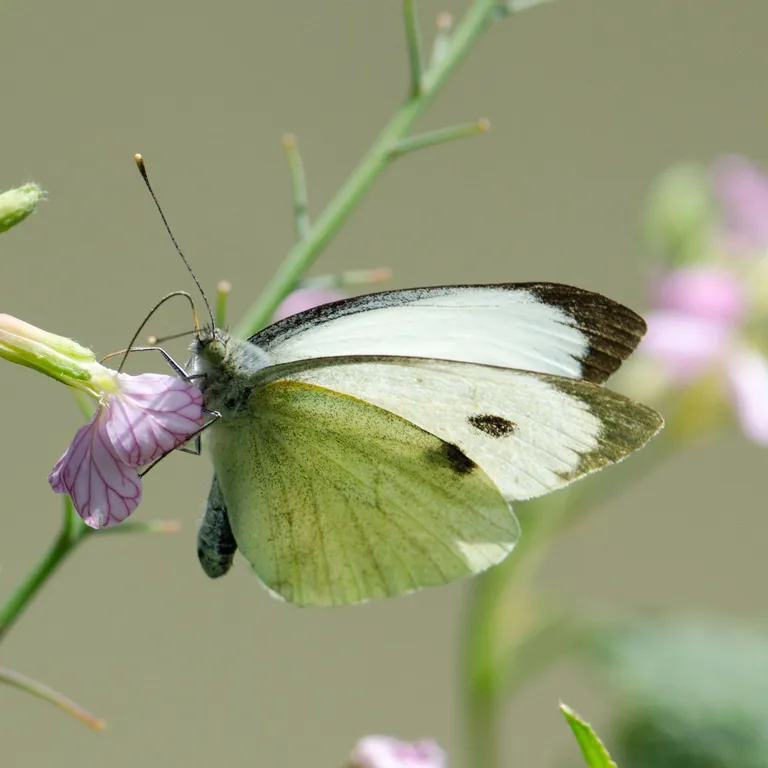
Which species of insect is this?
Pieris brassicae
